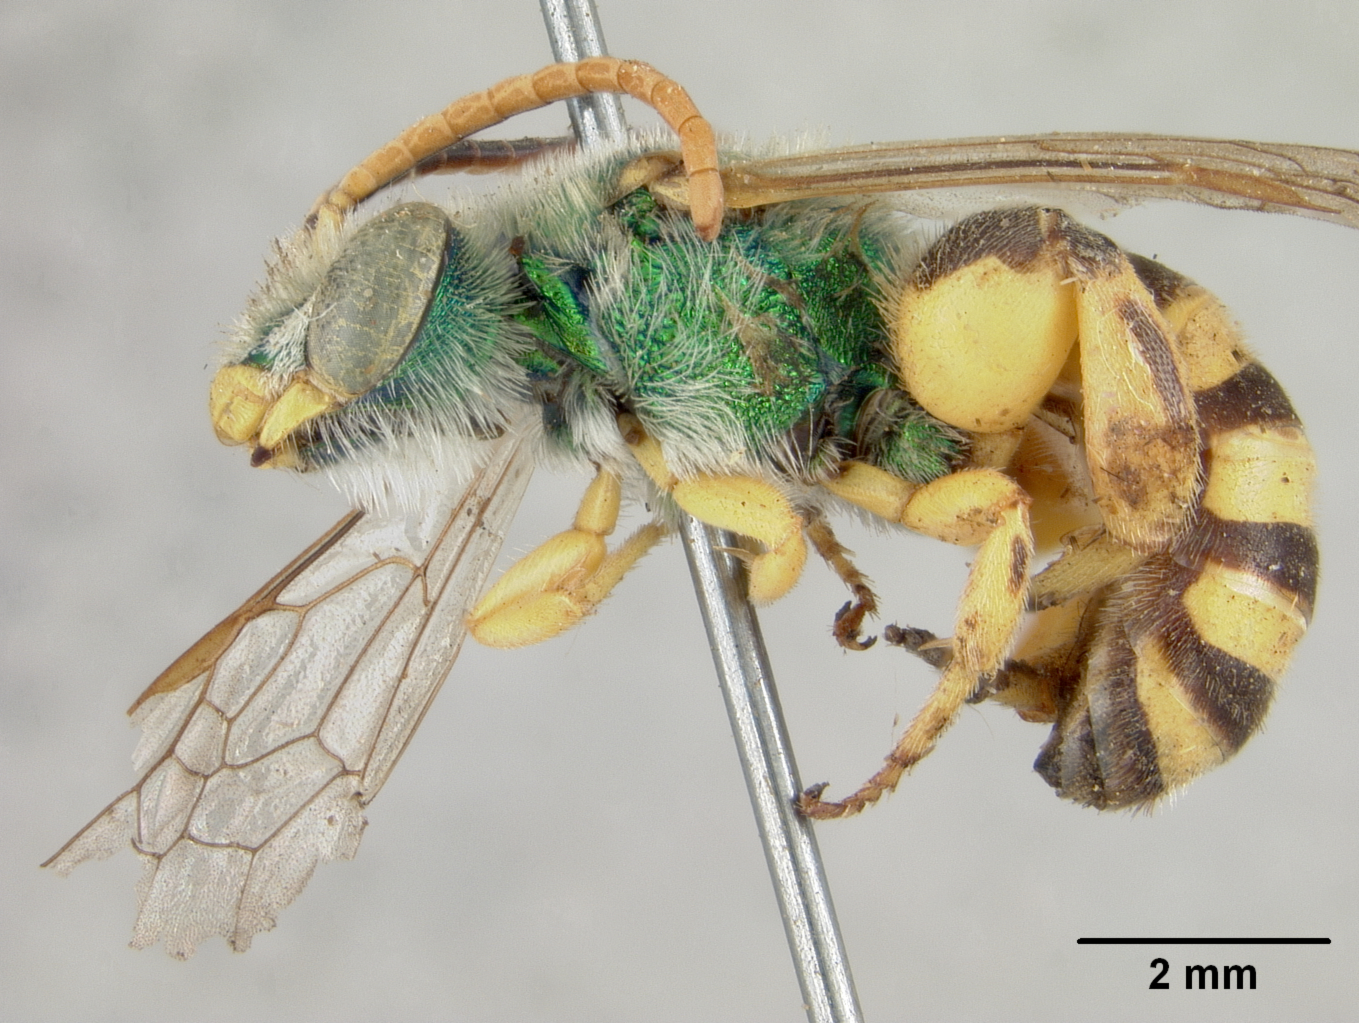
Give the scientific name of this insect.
Agapostemon femoratus
